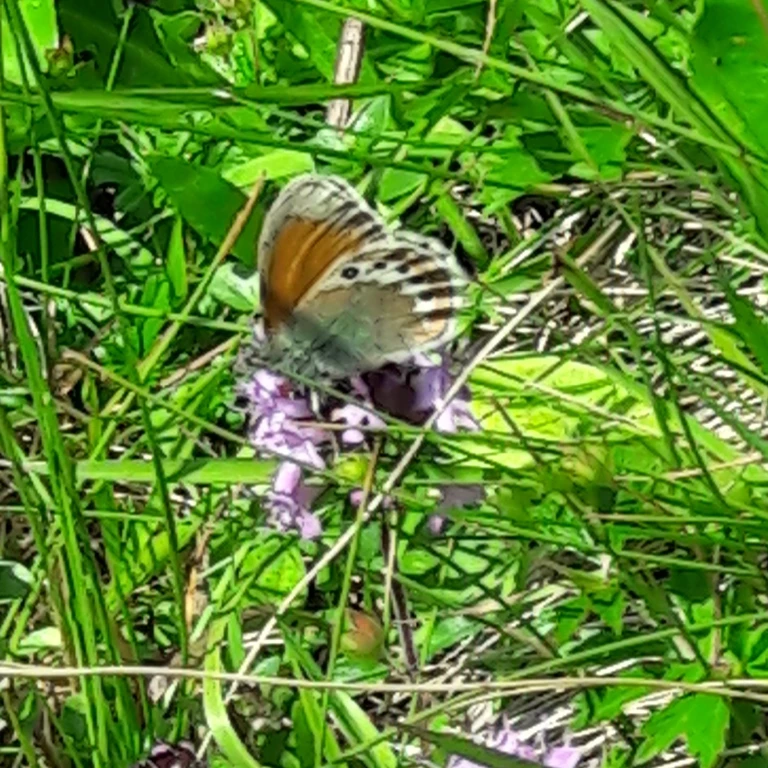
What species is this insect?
Coenonympha gardetta
